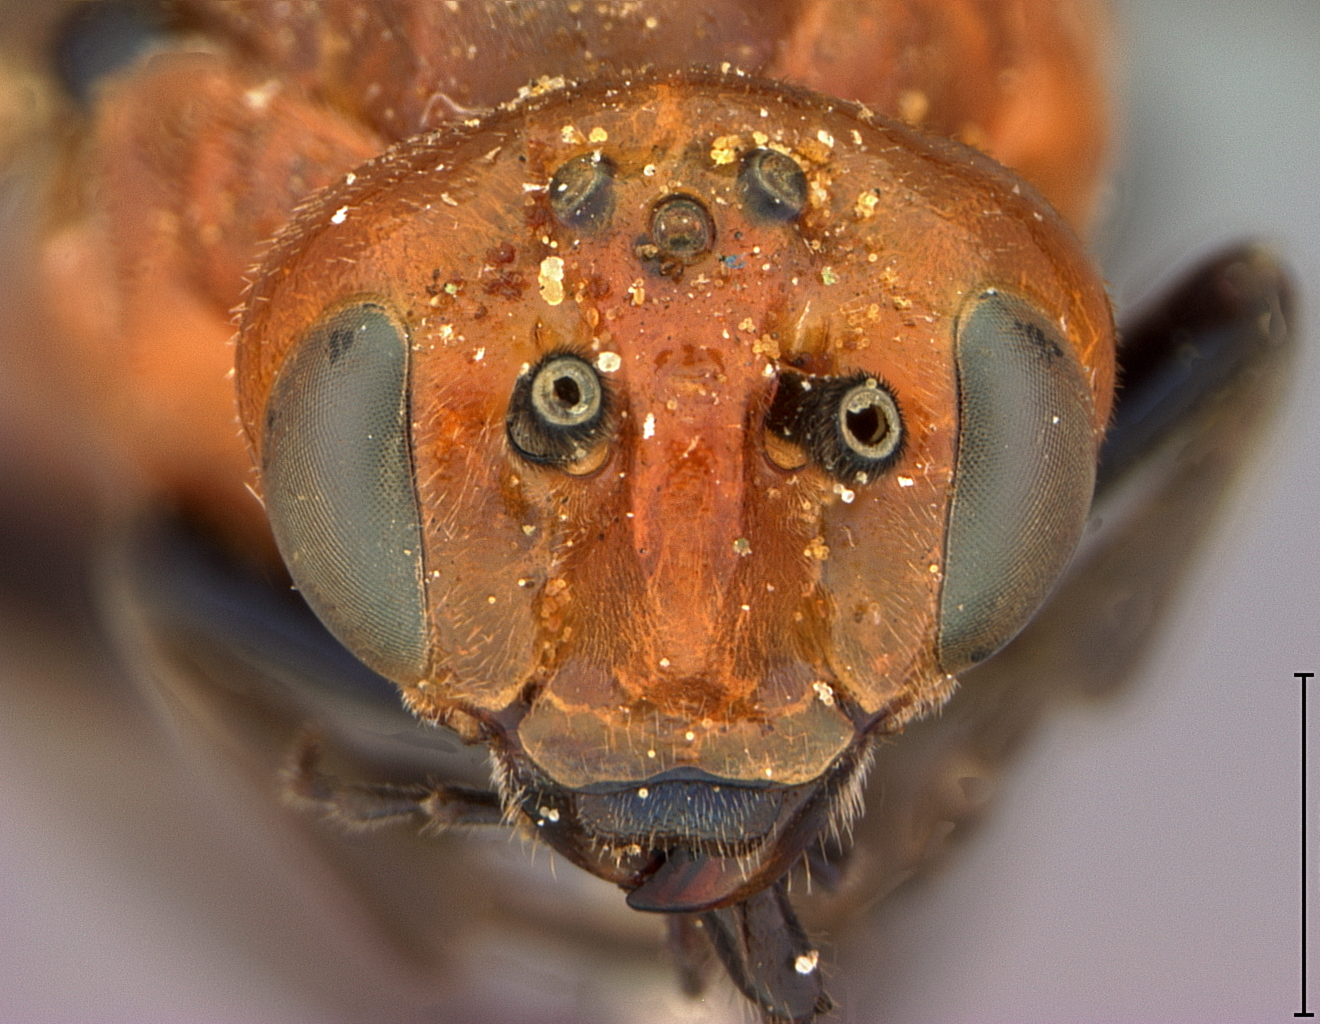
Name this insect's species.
Arge texana
